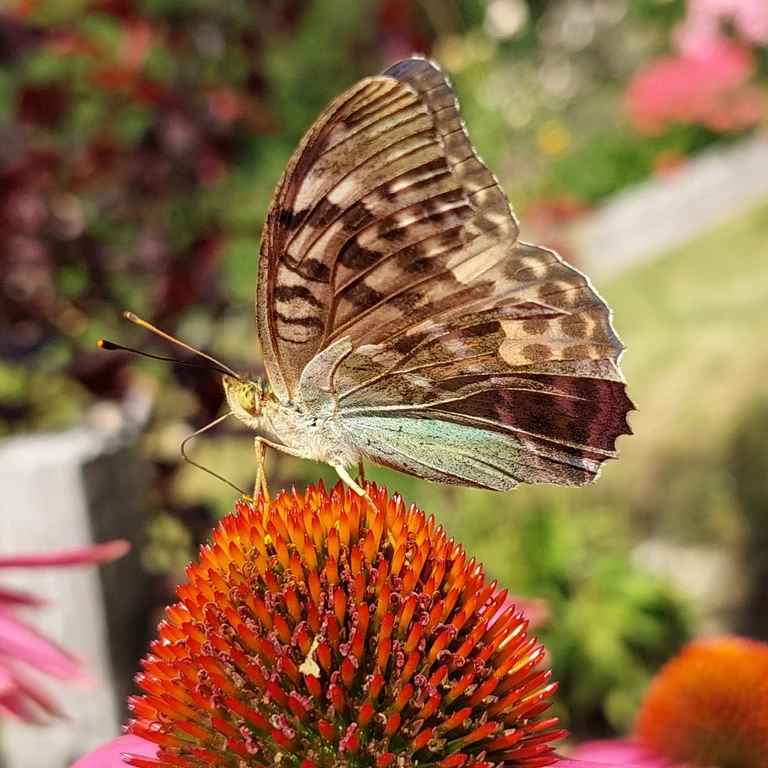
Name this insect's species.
Argynnis paphia
